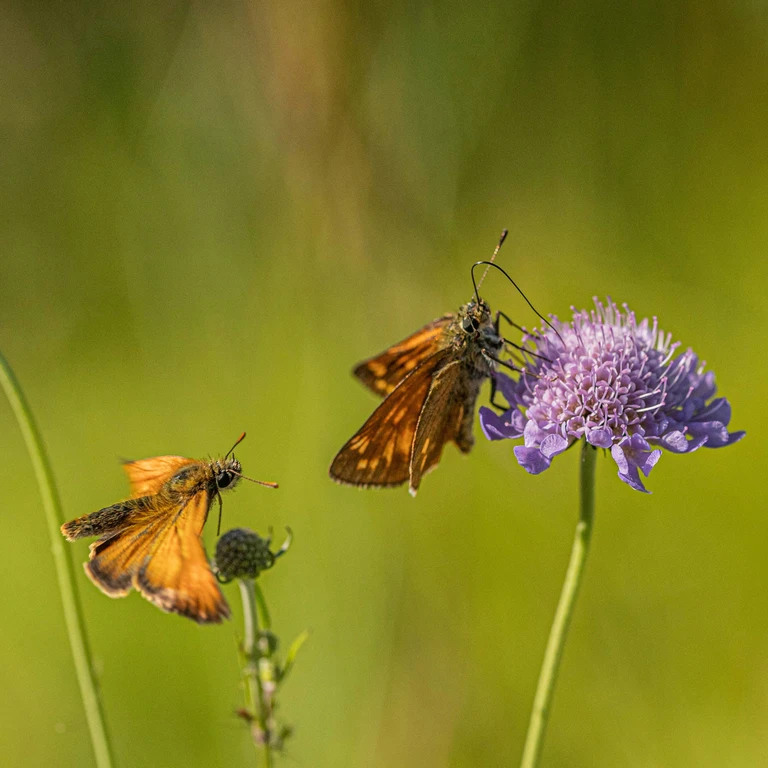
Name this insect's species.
Ochlodes sylvanus (also Ochlodes venata)
